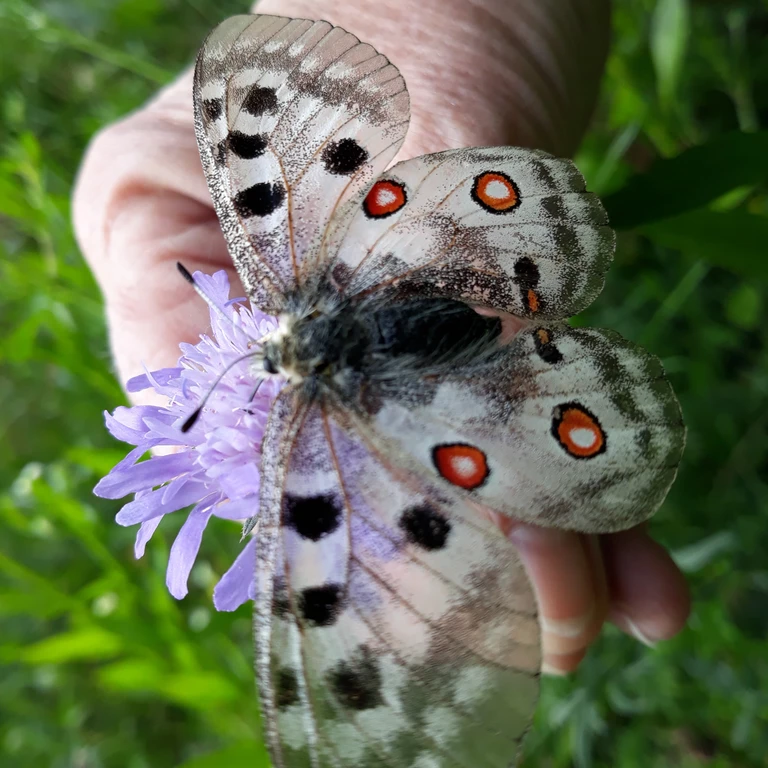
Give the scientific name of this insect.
Parnassius apollo
